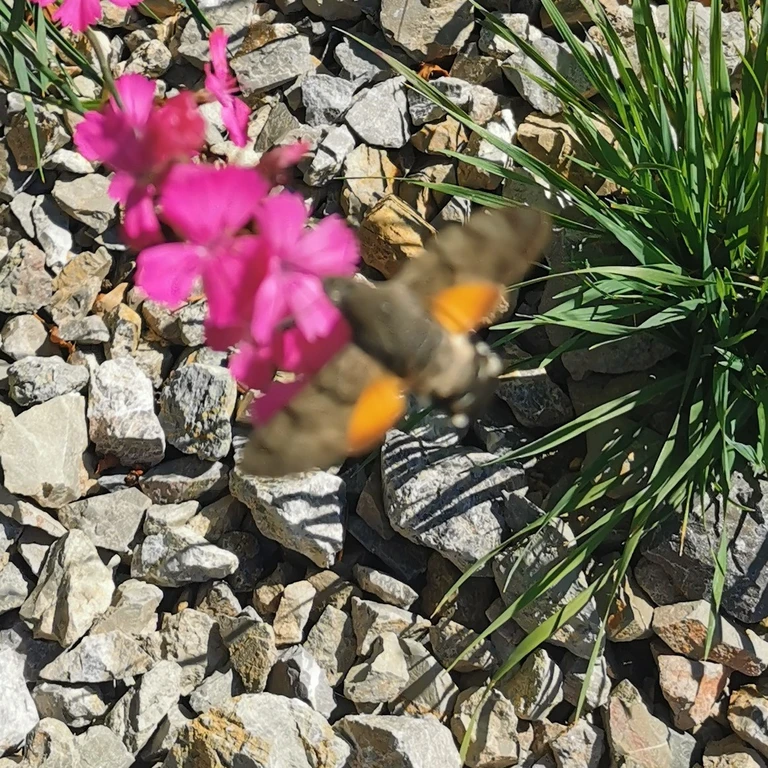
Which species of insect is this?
Macroglossum stellatarum
